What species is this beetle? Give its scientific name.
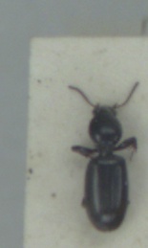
Dyschirius salinus
